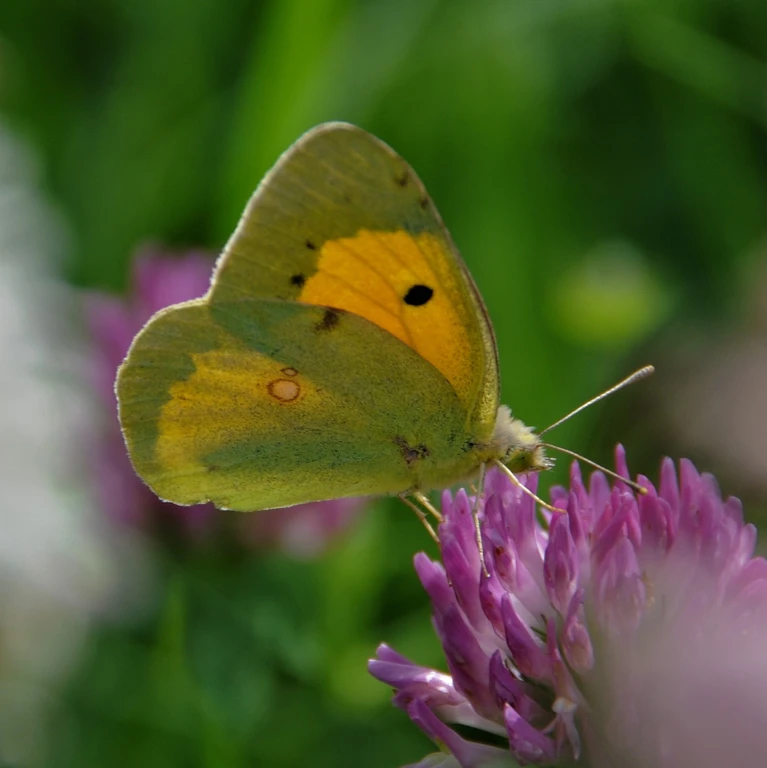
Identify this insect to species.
Colias croceus
